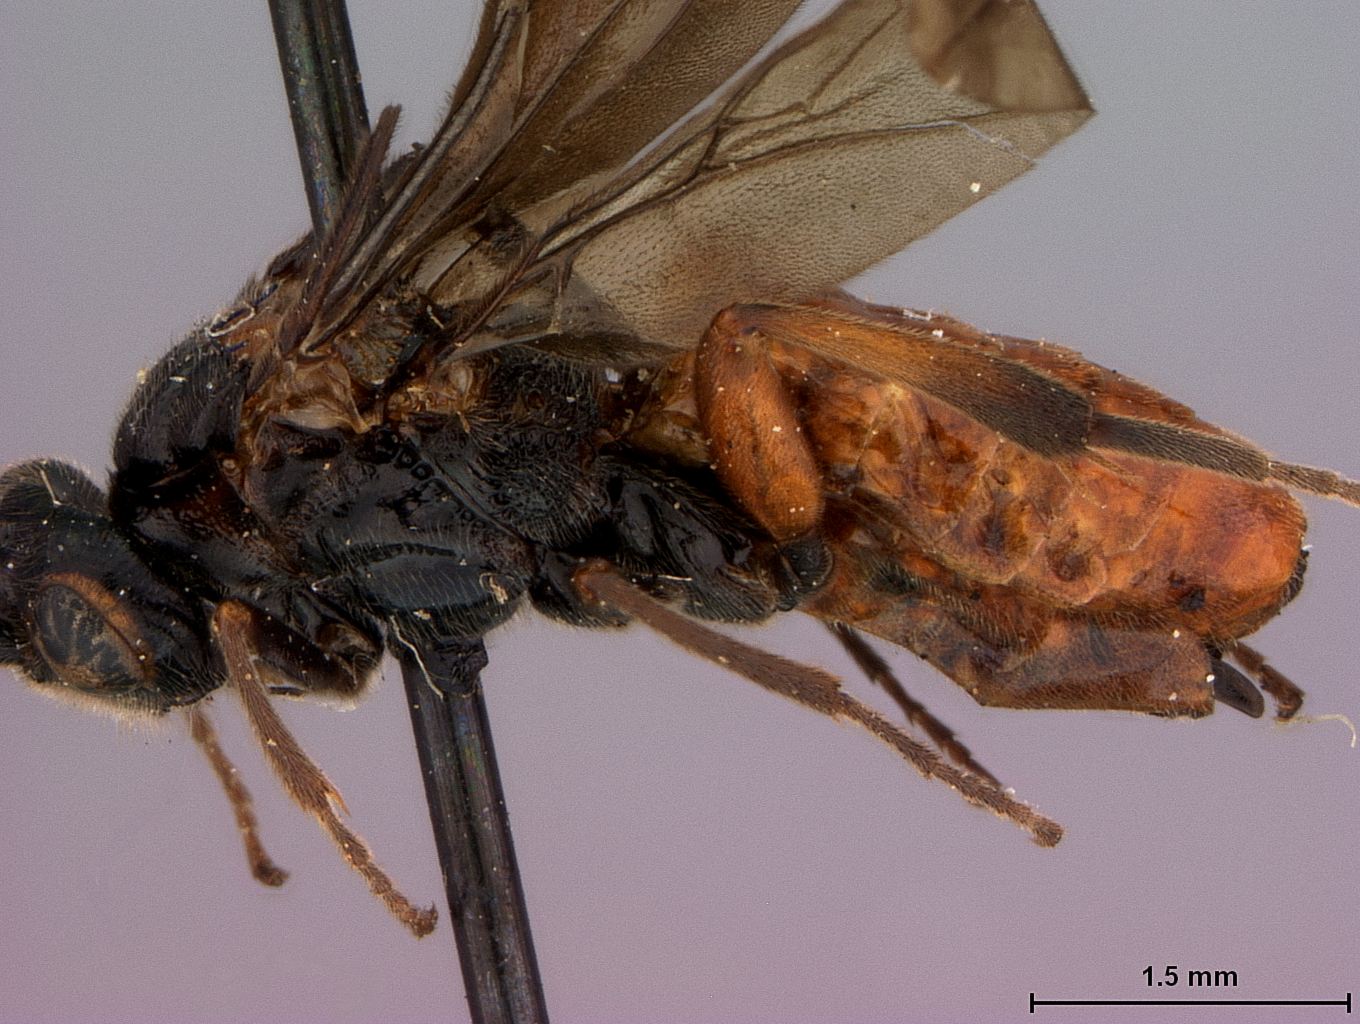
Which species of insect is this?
Cardiochiles tennessensis
